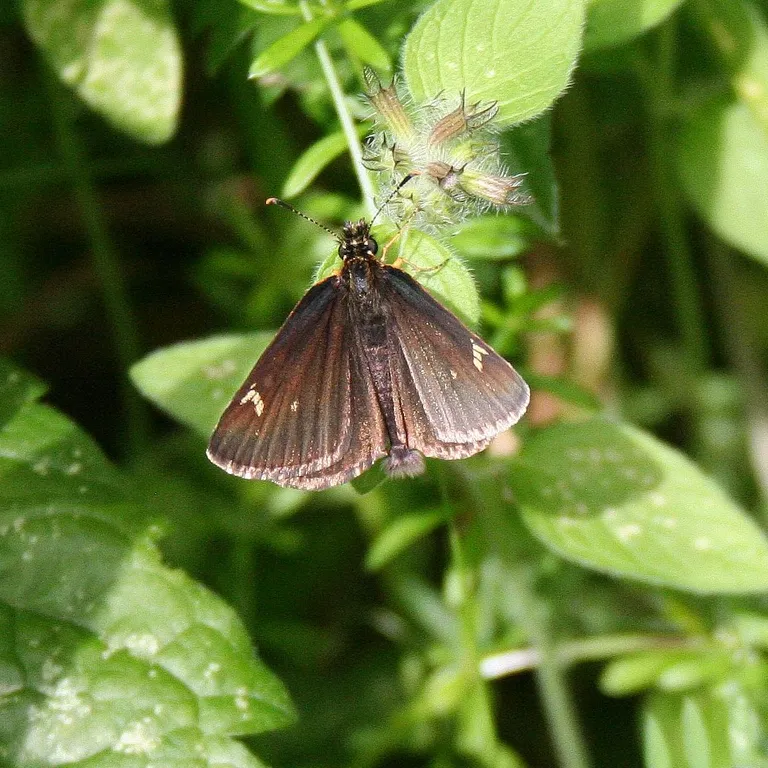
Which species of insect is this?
Heteropterus morpheus
